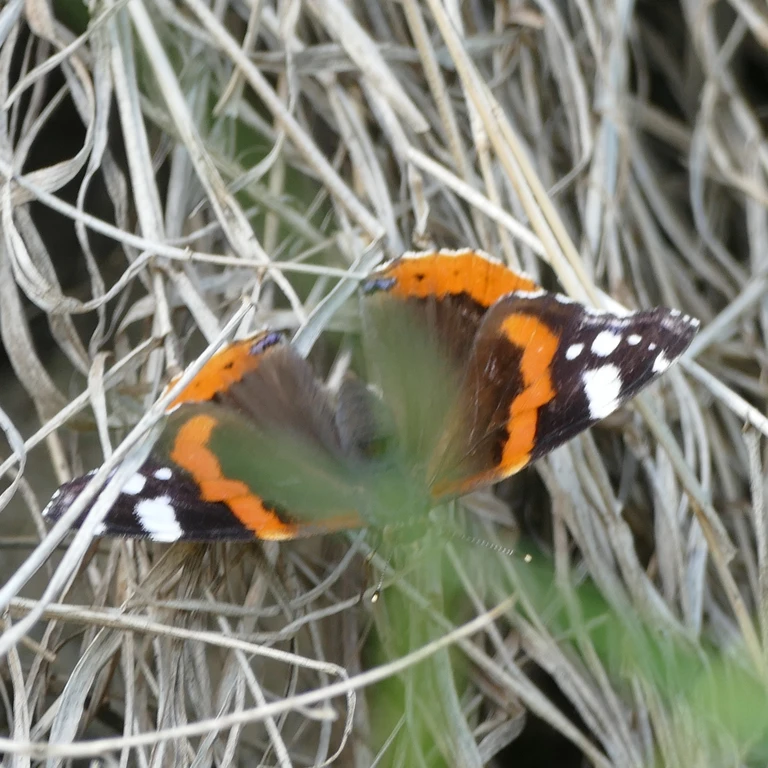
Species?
Vanessa atalanta
